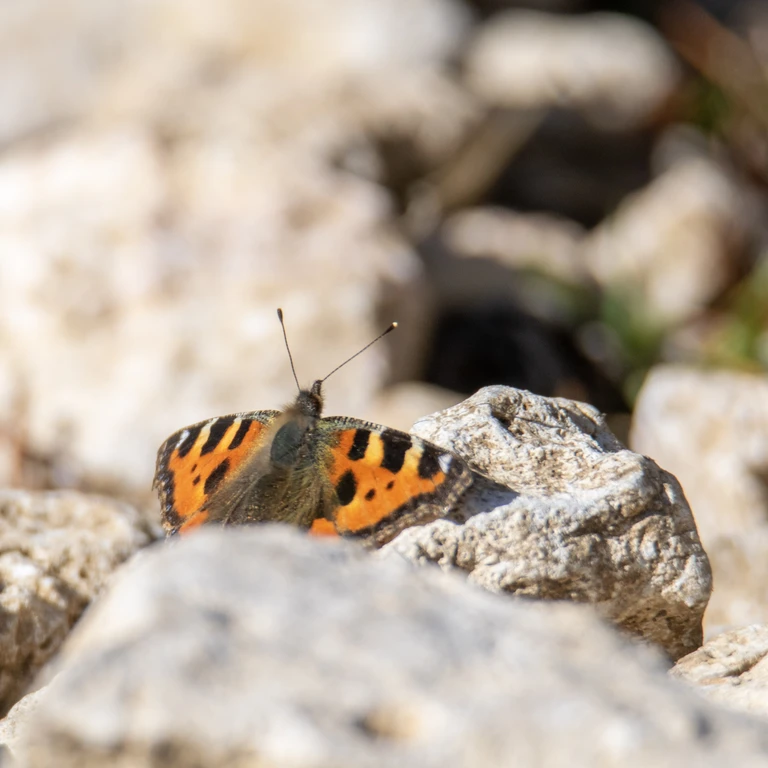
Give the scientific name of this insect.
Aglais urticae
